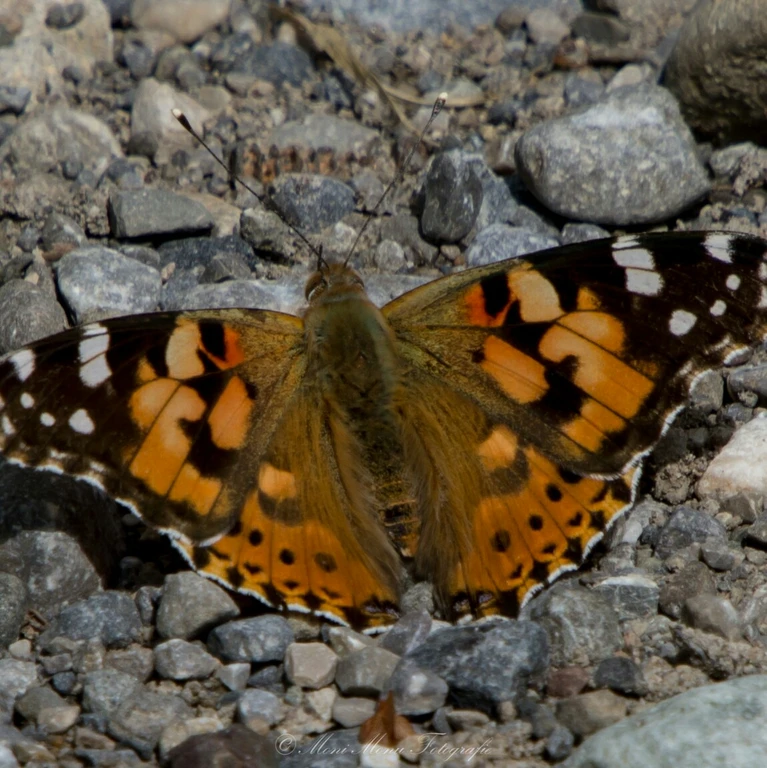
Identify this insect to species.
Vanessa cardui
